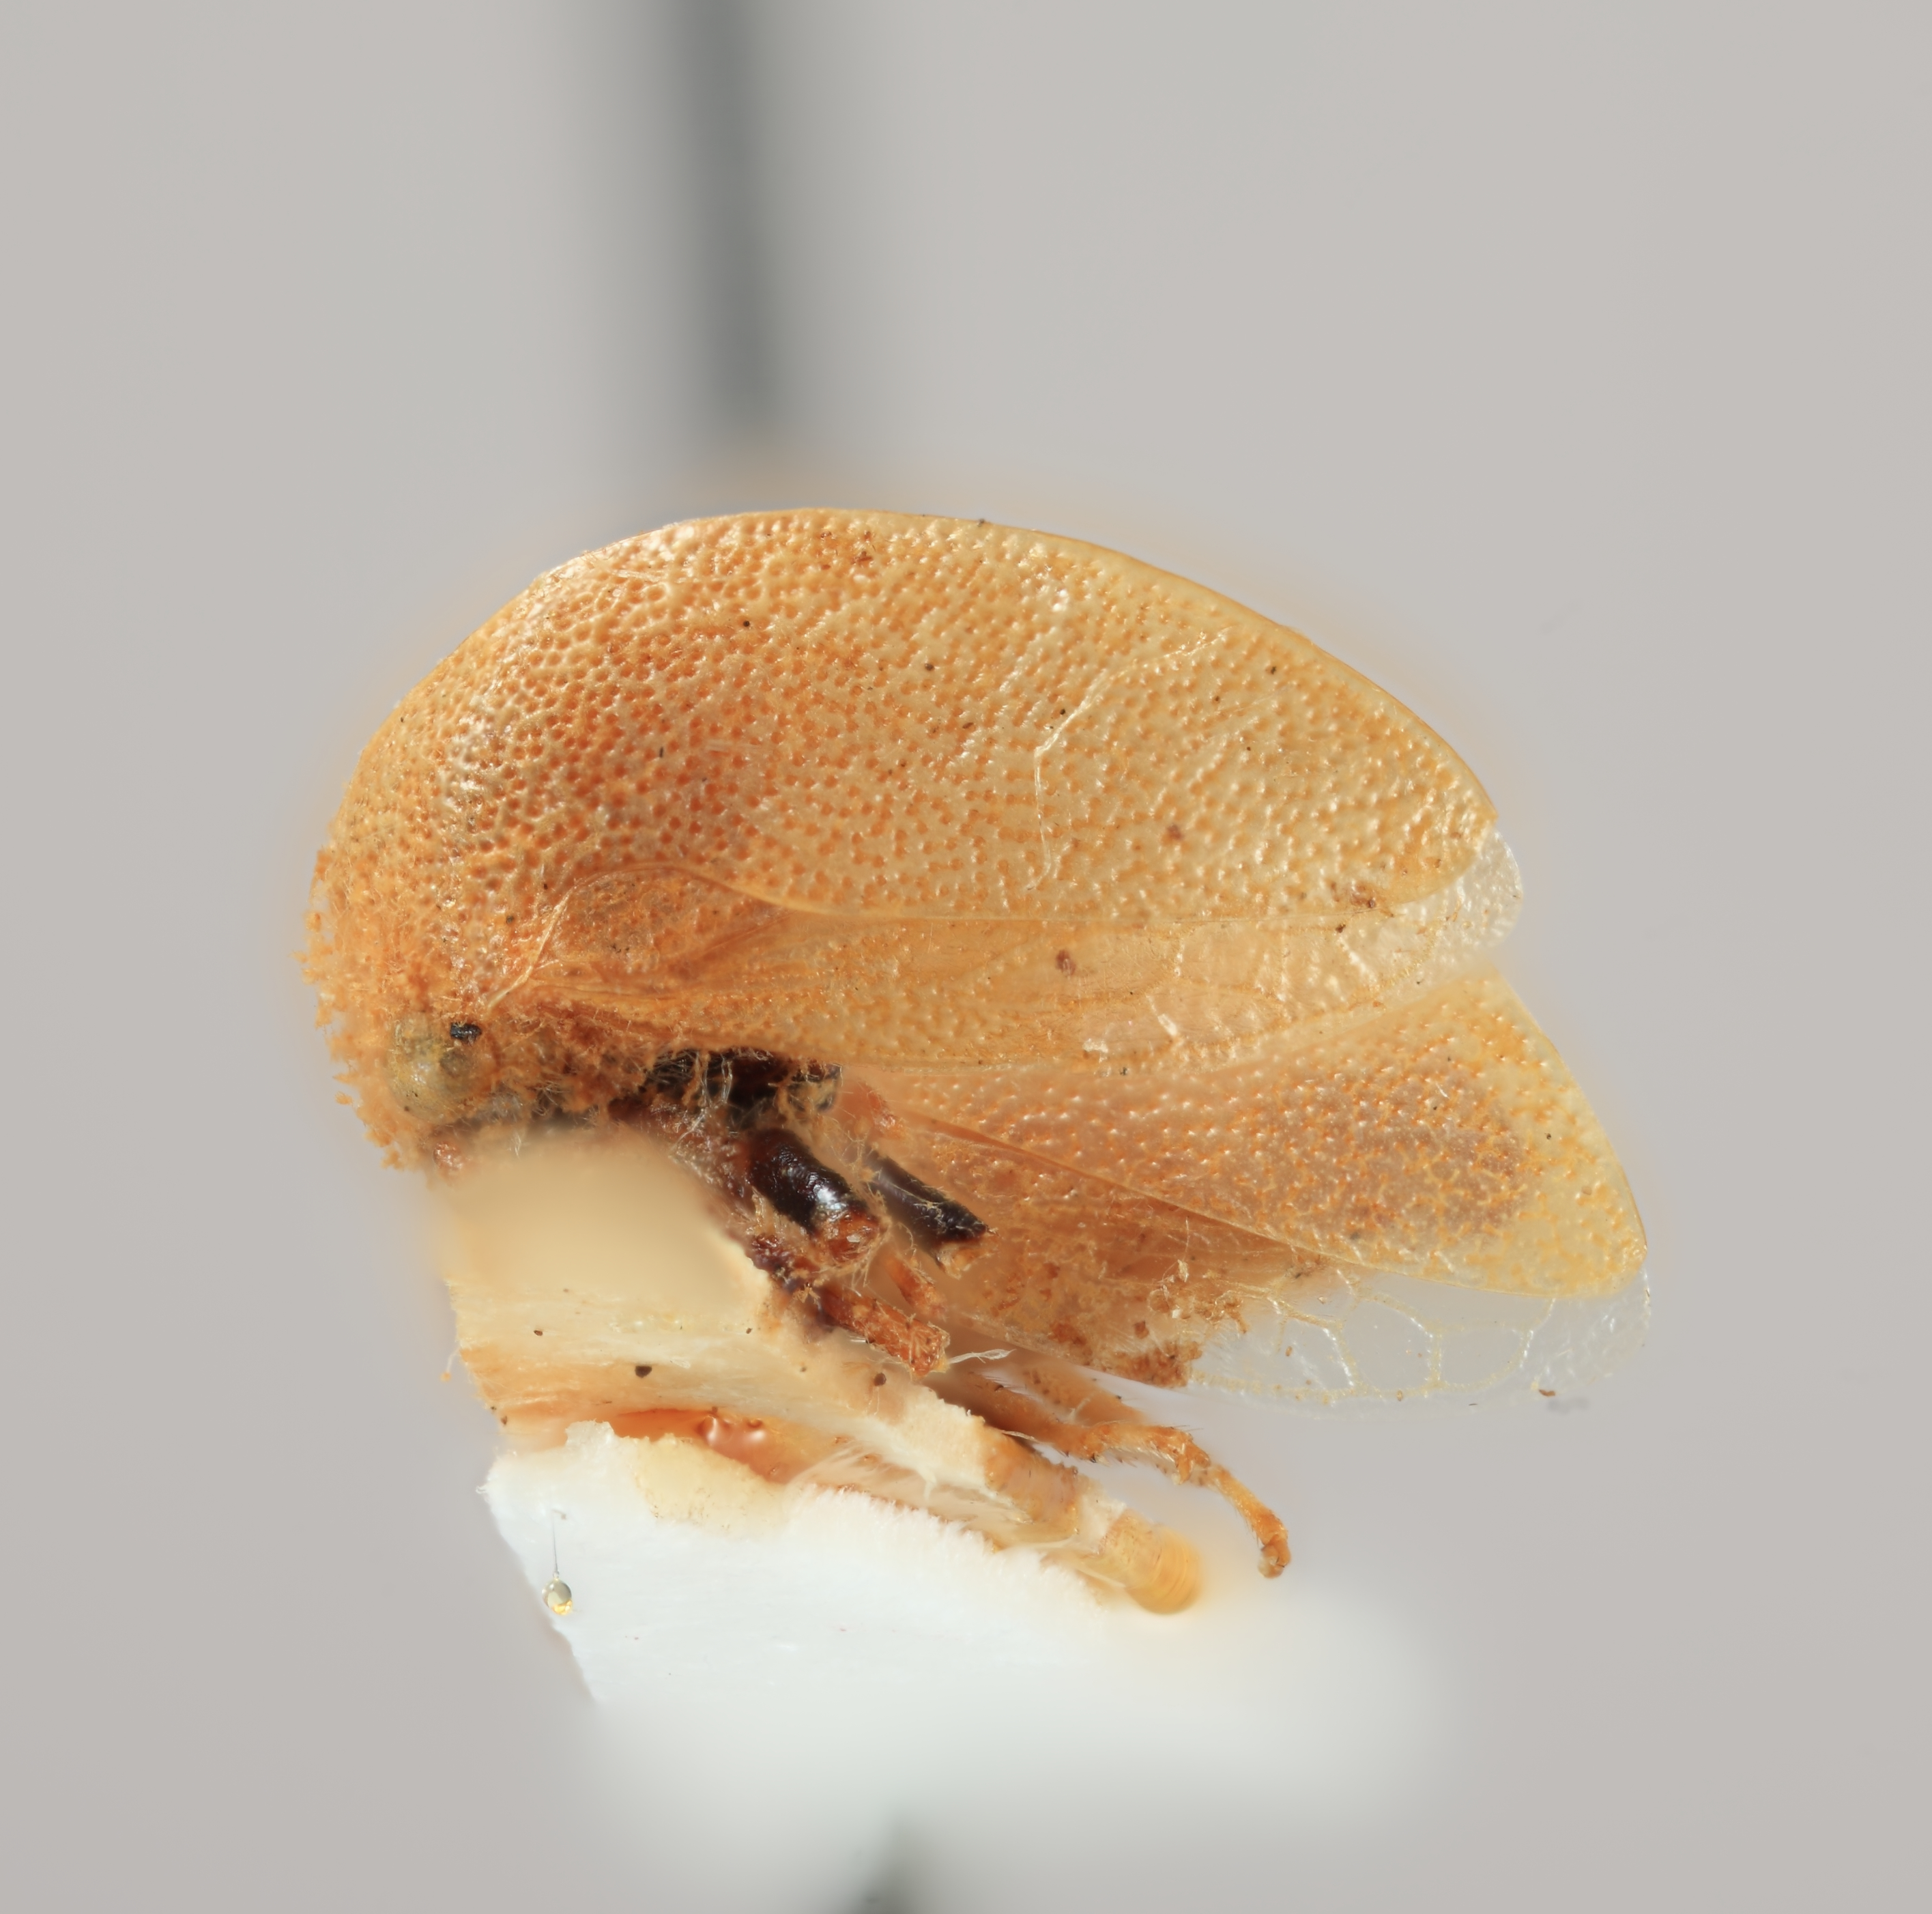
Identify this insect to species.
Amastris templa
